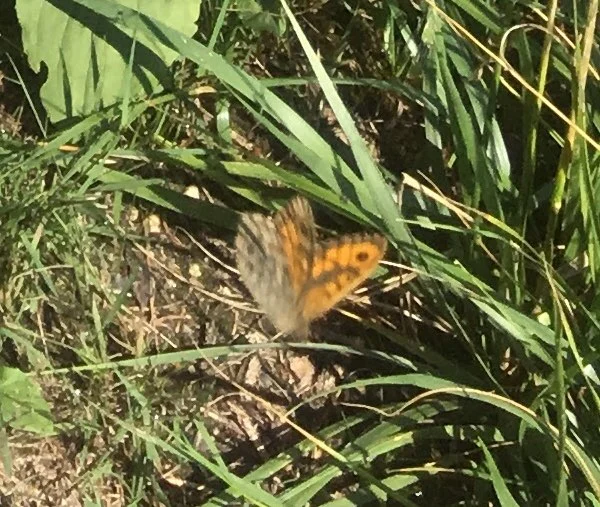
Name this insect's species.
Lasiommata megera (also Pararge megera)
